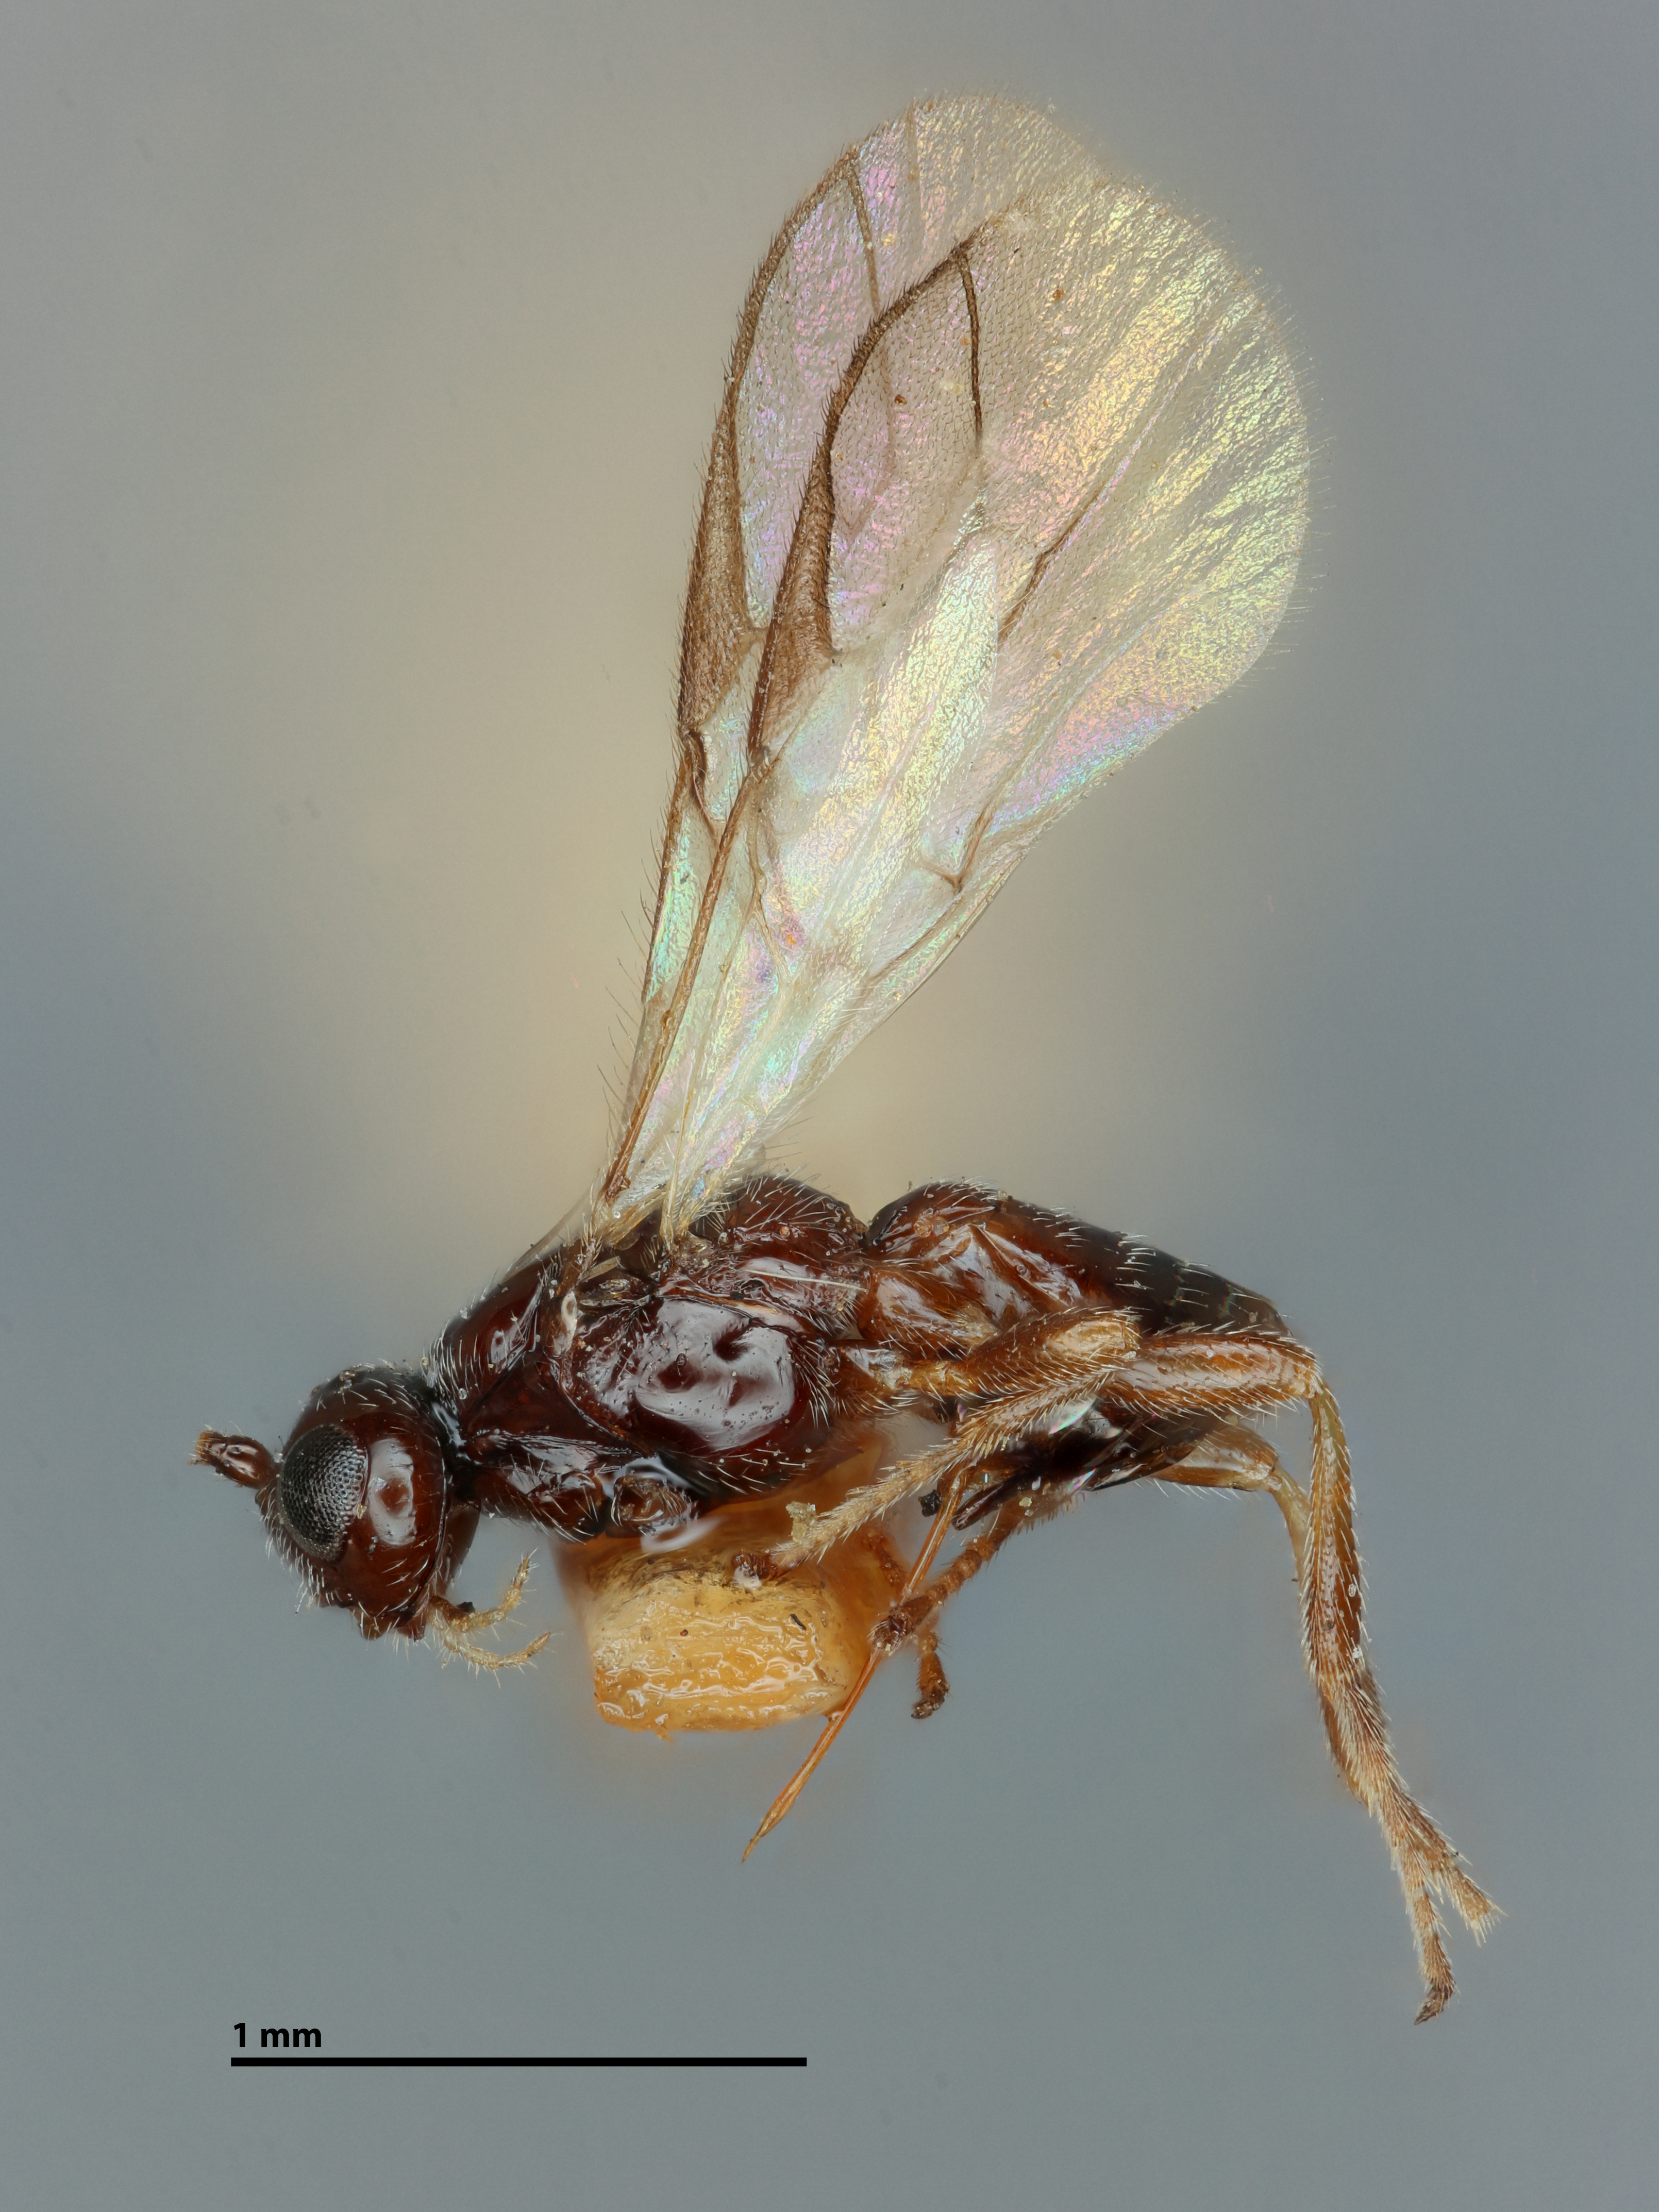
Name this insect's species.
Homophyla atrocoxalis
